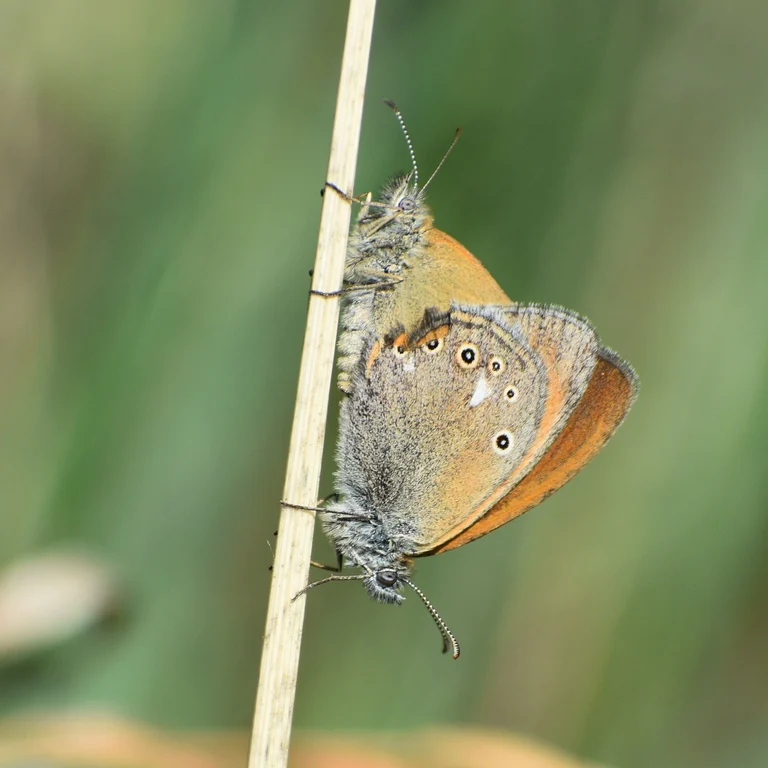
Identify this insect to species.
Coenonympha glycerion (also Coenonympha iphis)
